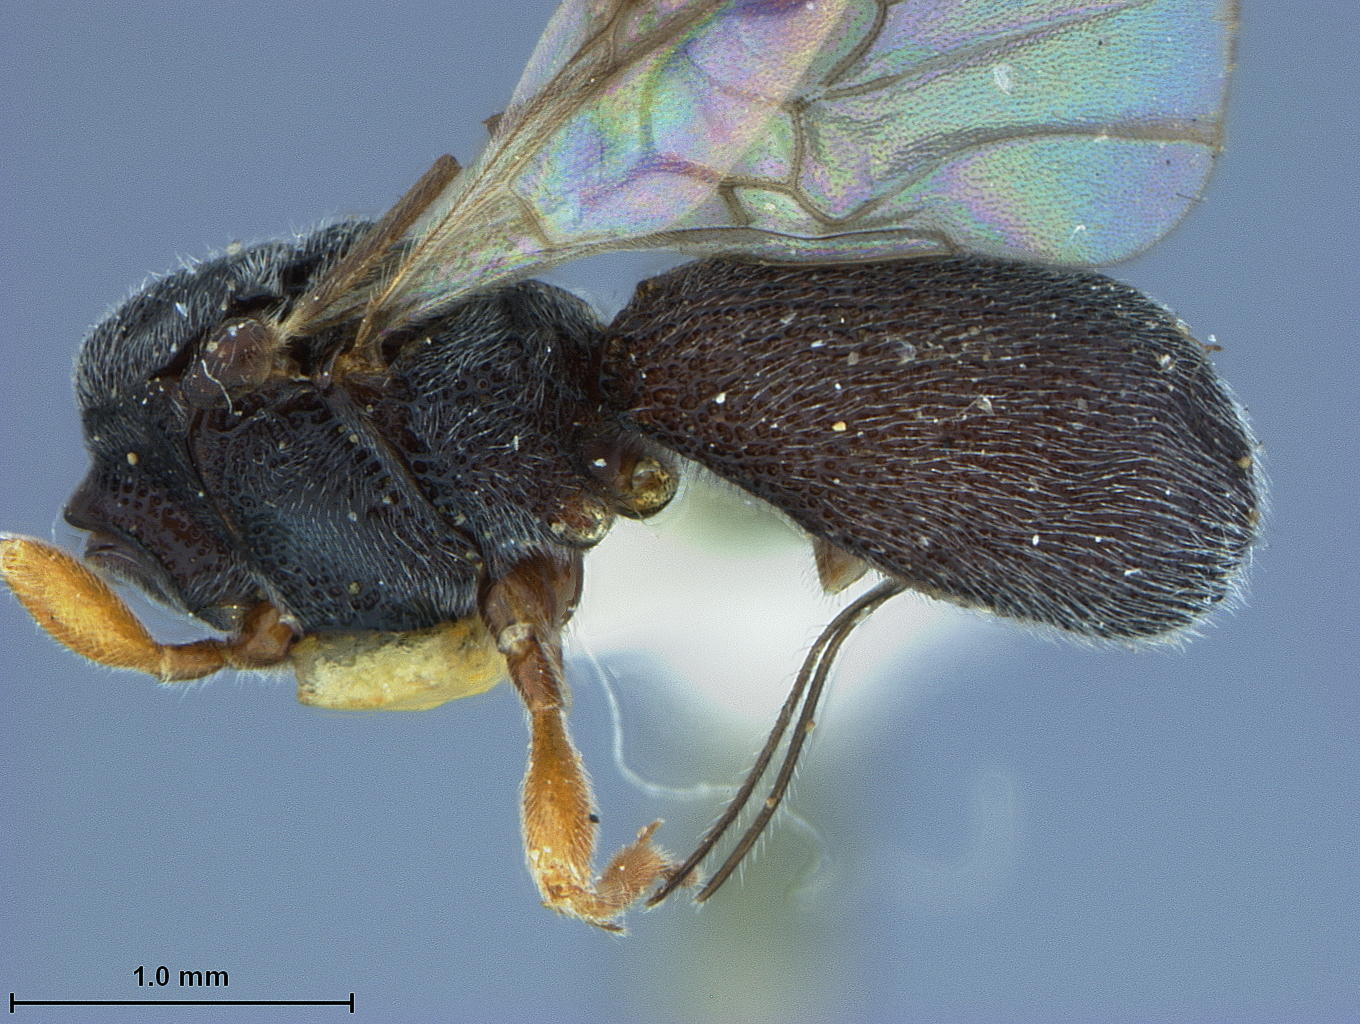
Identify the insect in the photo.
Urosigalphus robustus
